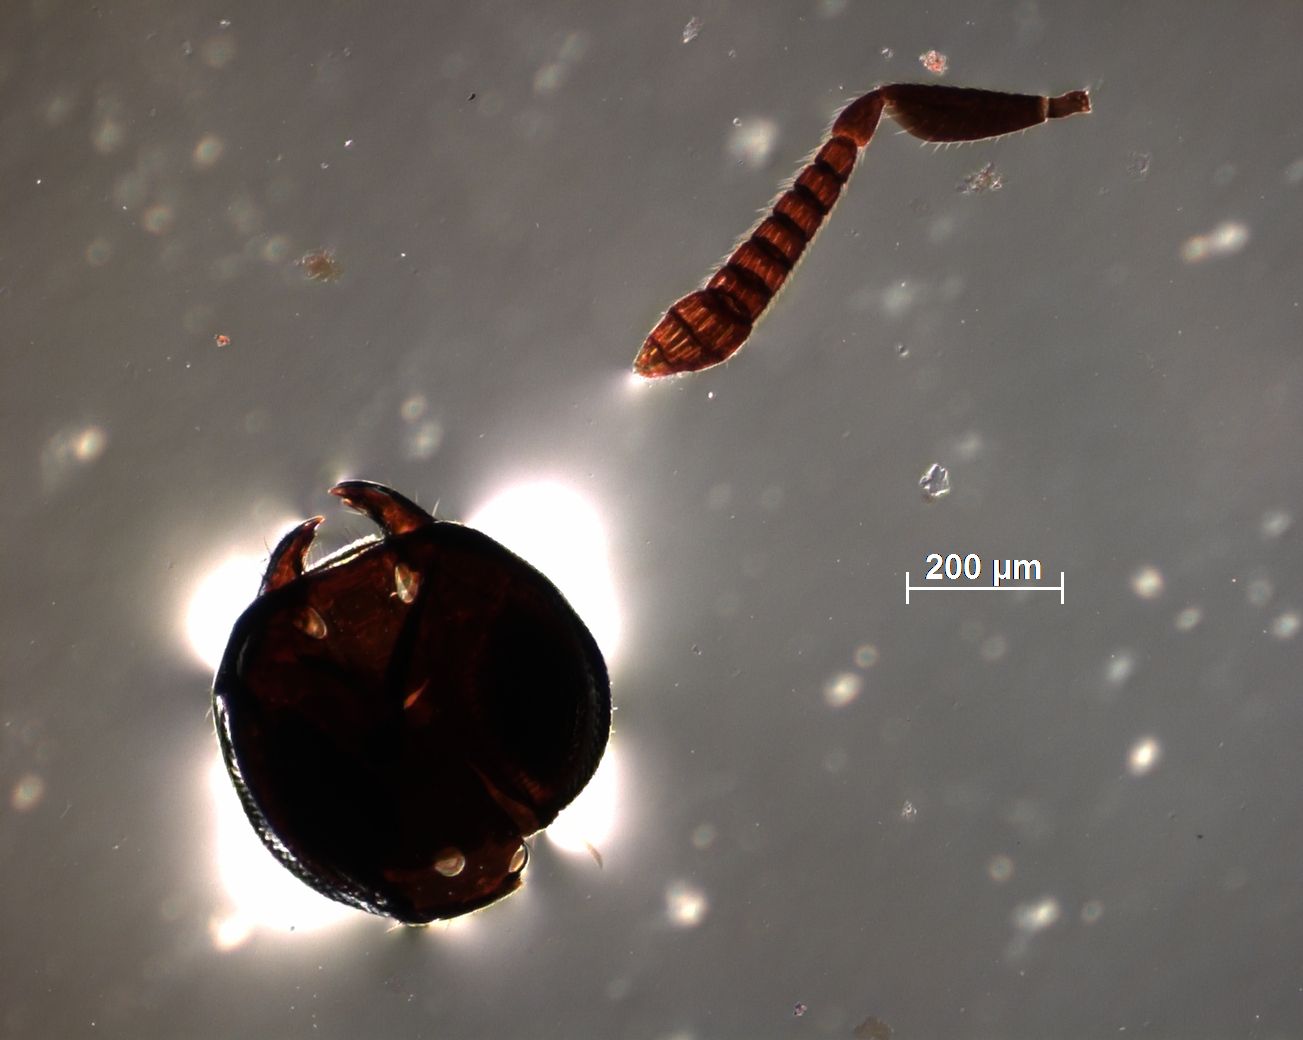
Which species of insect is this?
Prionomitus kamathi
